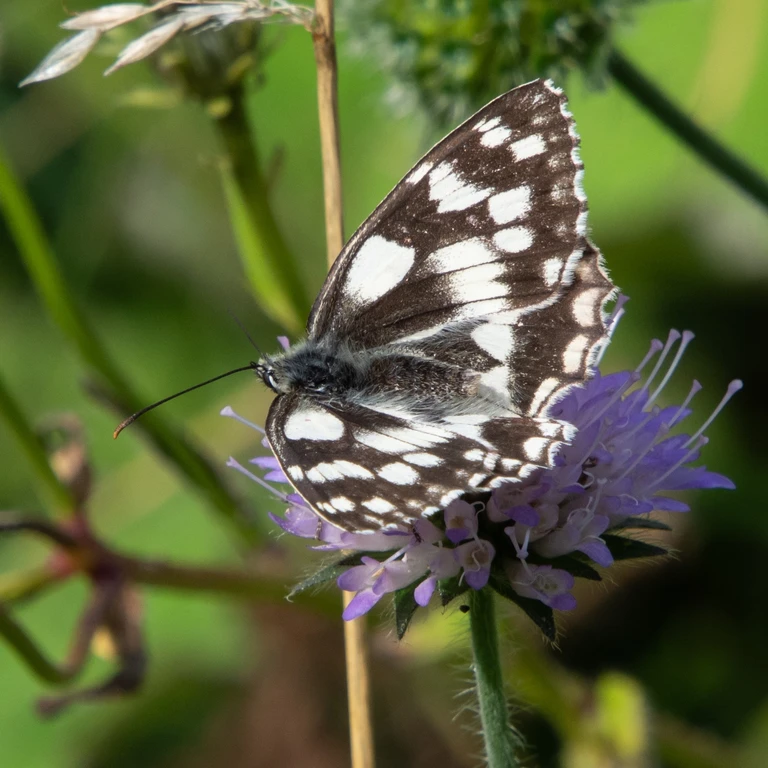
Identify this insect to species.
Melanargia galathea
